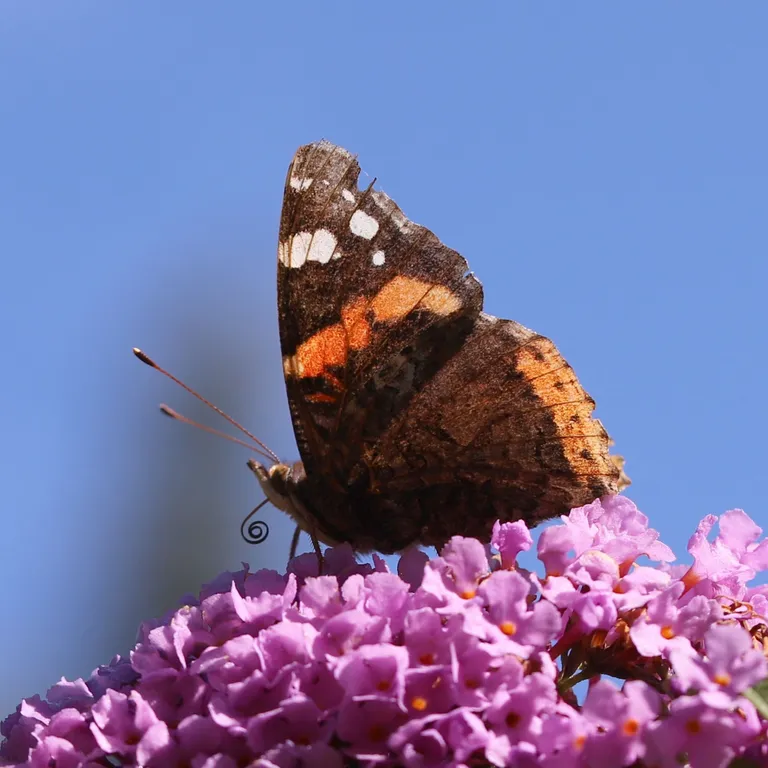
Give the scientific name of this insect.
Vanessa atalanta
